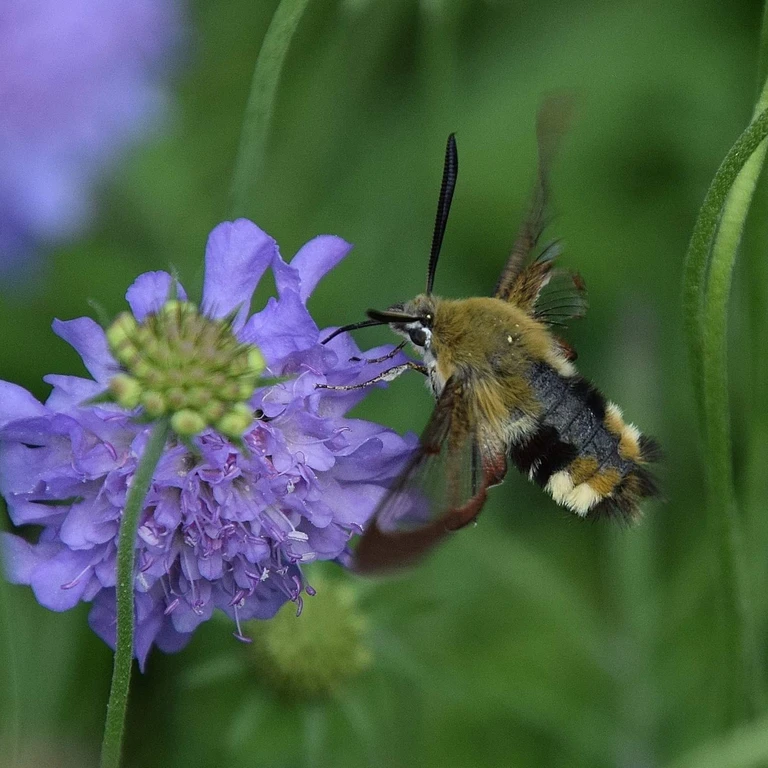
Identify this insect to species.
Hemaris fuciformis
